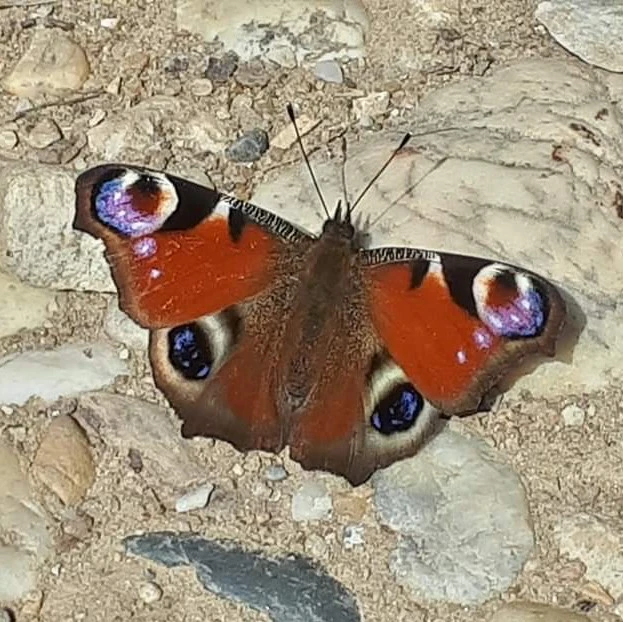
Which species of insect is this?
Aglais io
